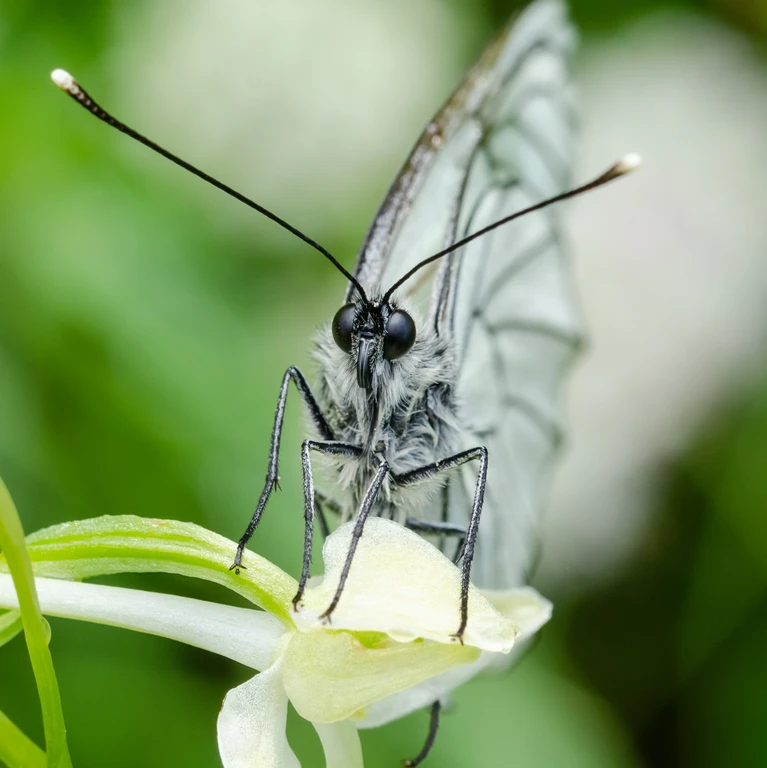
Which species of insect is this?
Aporia crataegi
